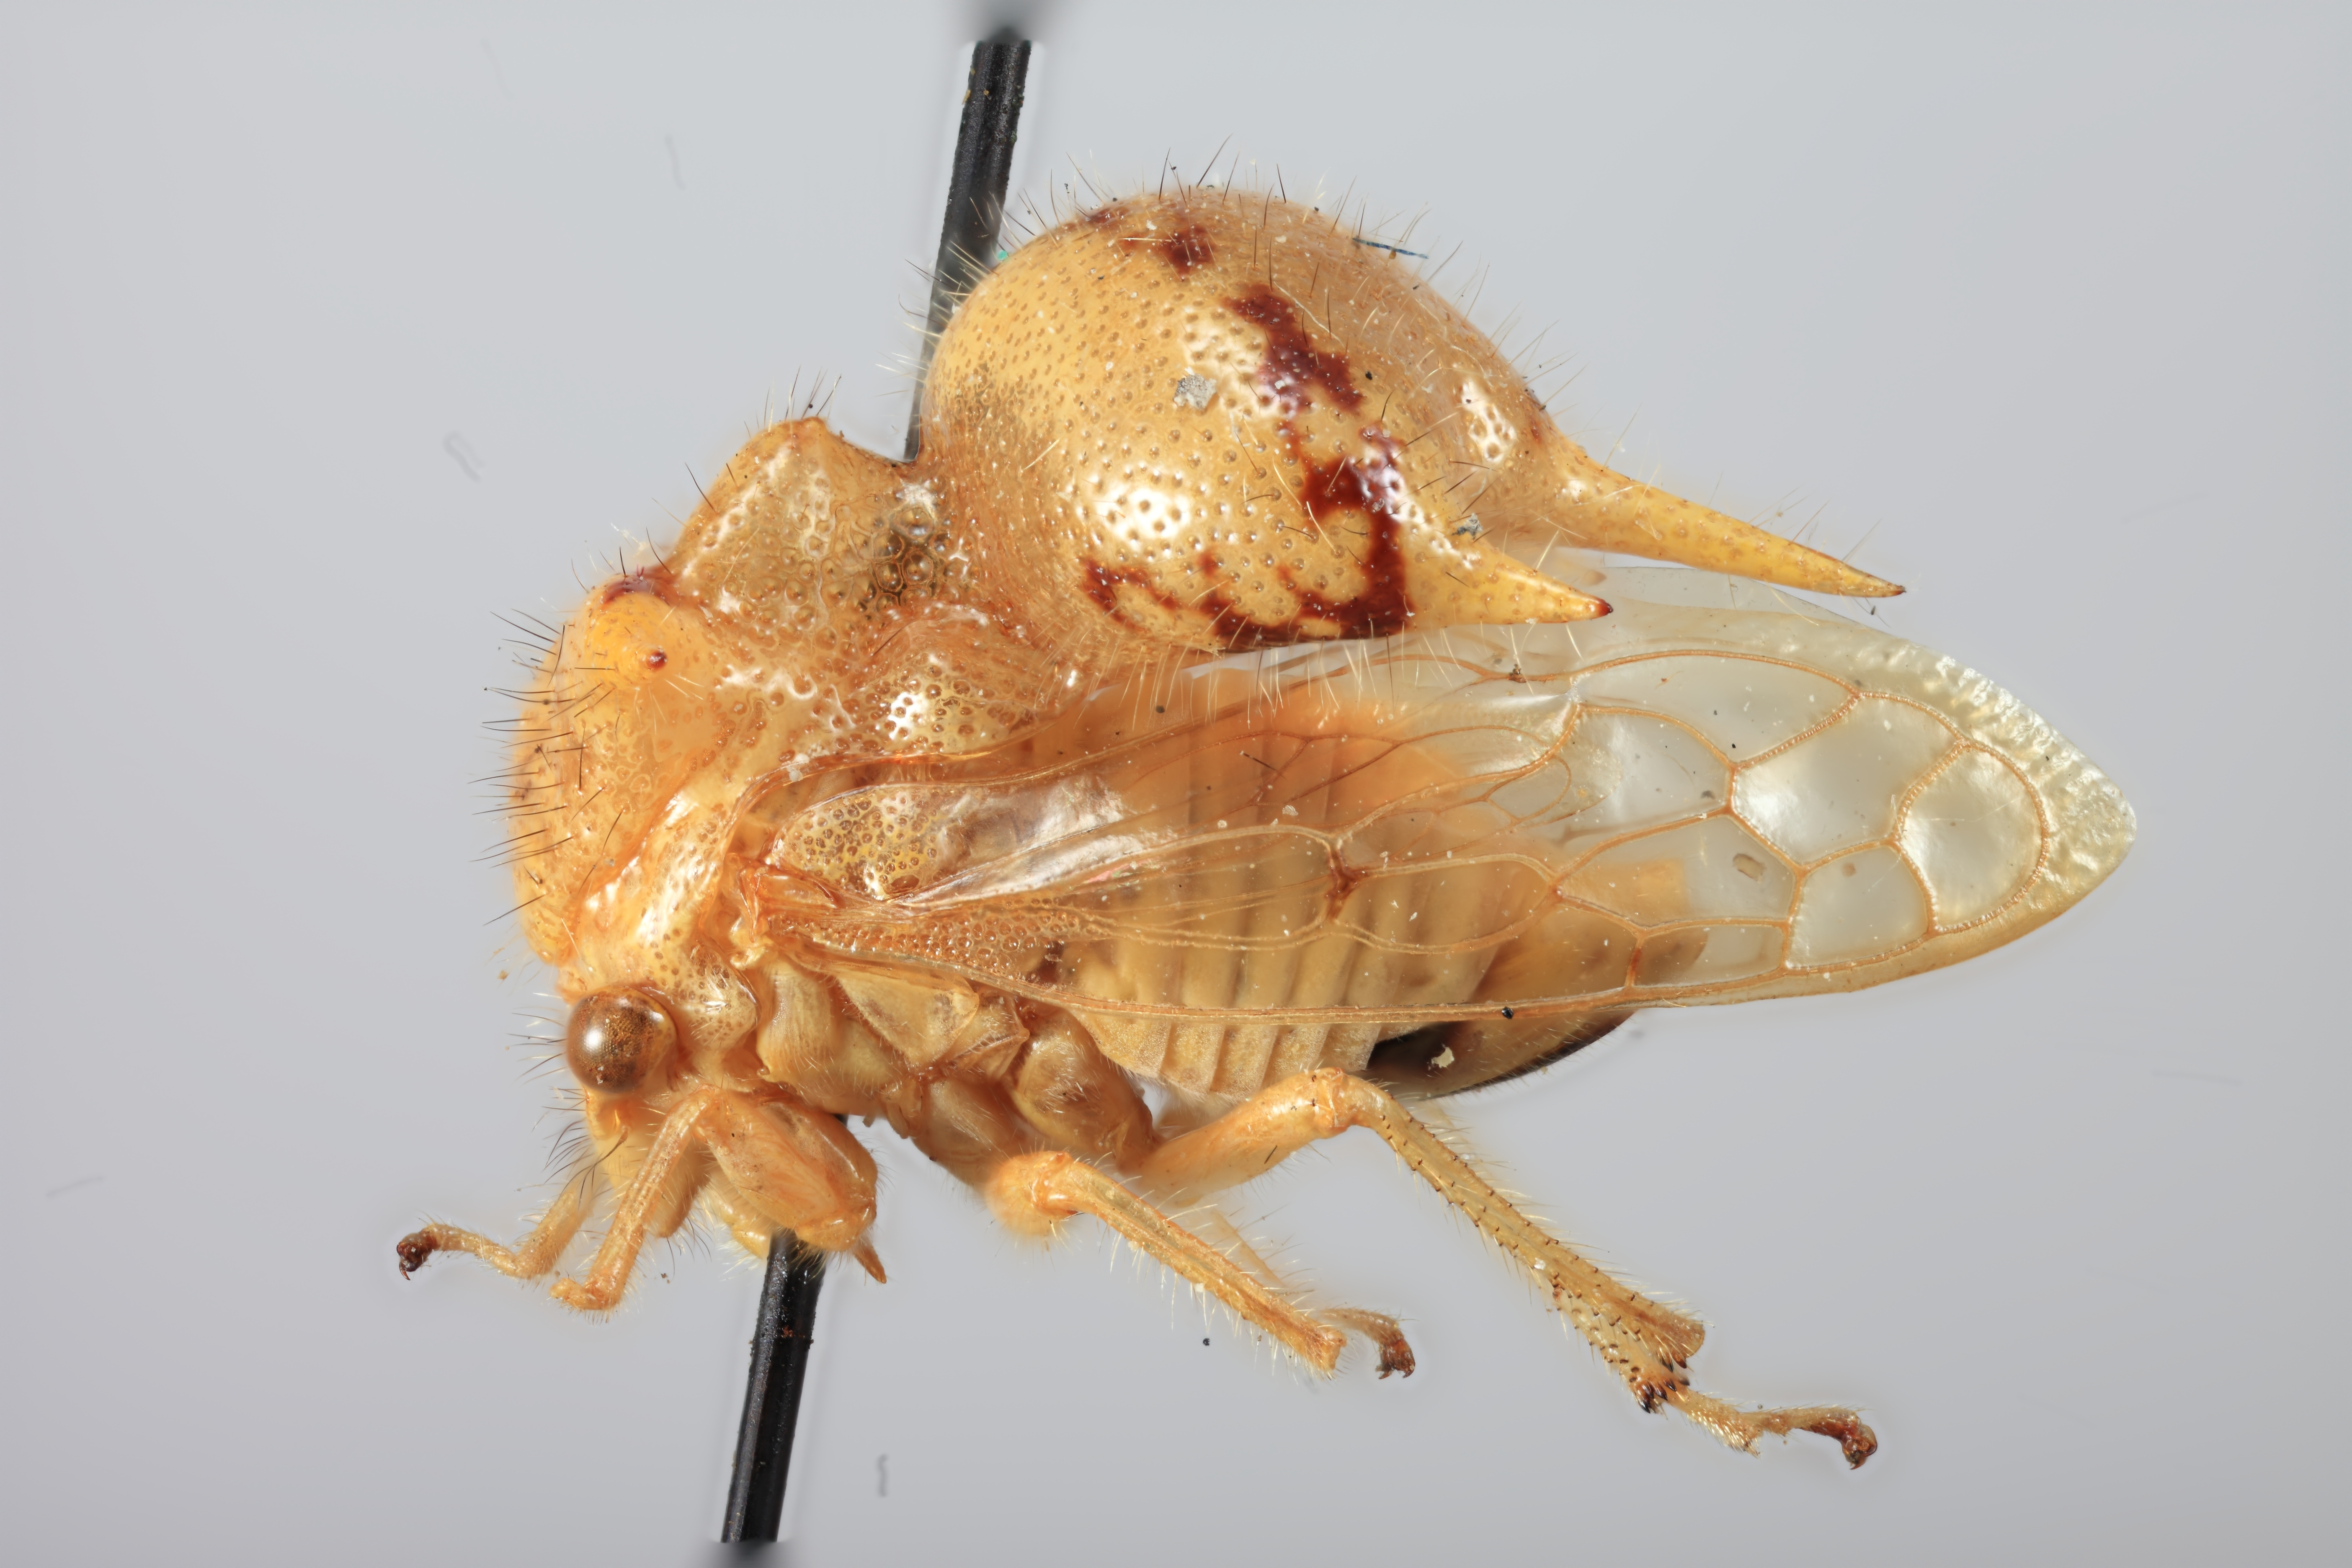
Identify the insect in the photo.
Poppea kovari
